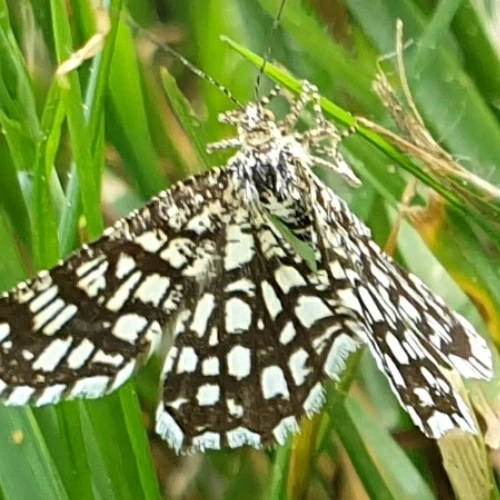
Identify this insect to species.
Chiasmia clathrata
